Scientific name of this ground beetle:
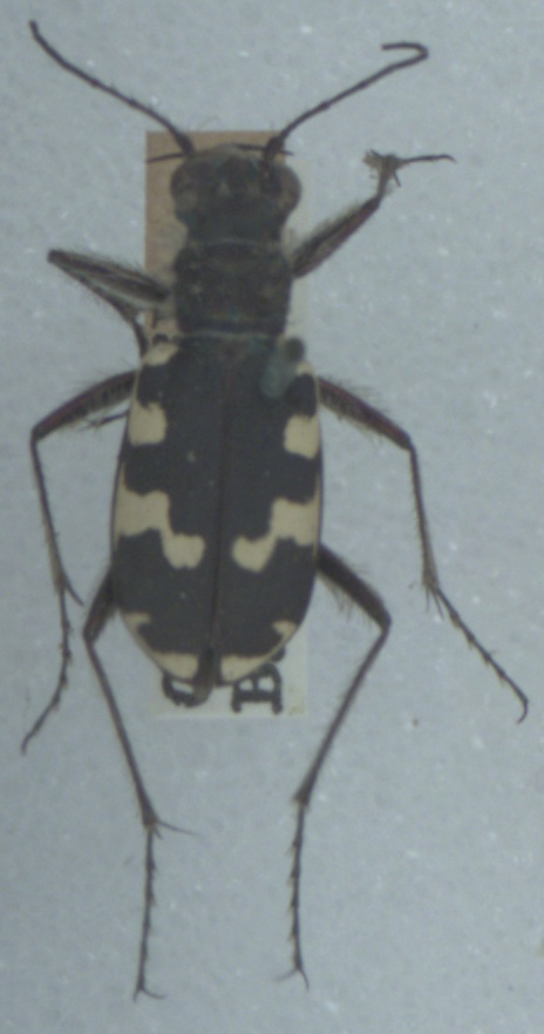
Cicindela maritima
